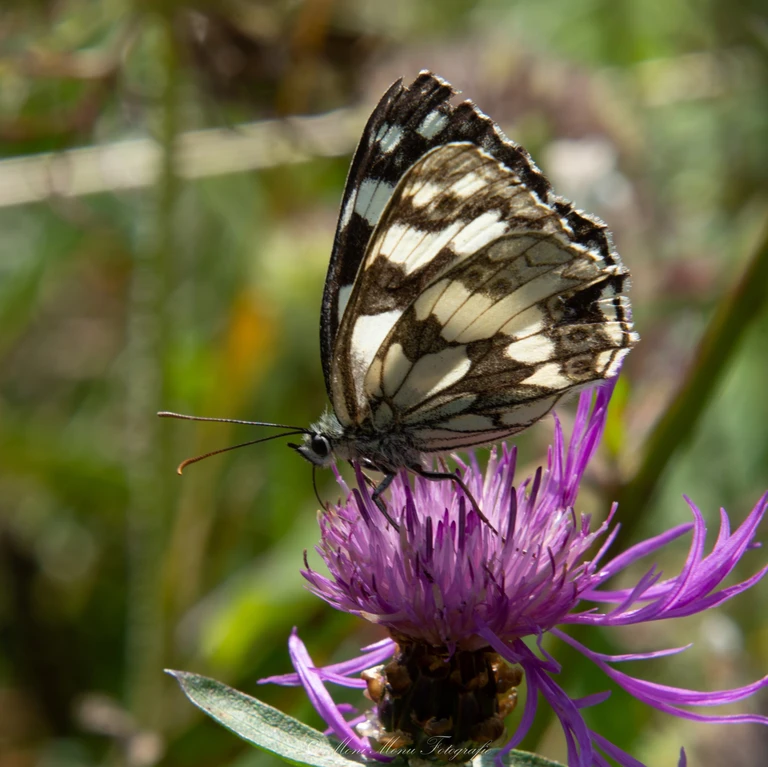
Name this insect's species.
Melanargia galathea
